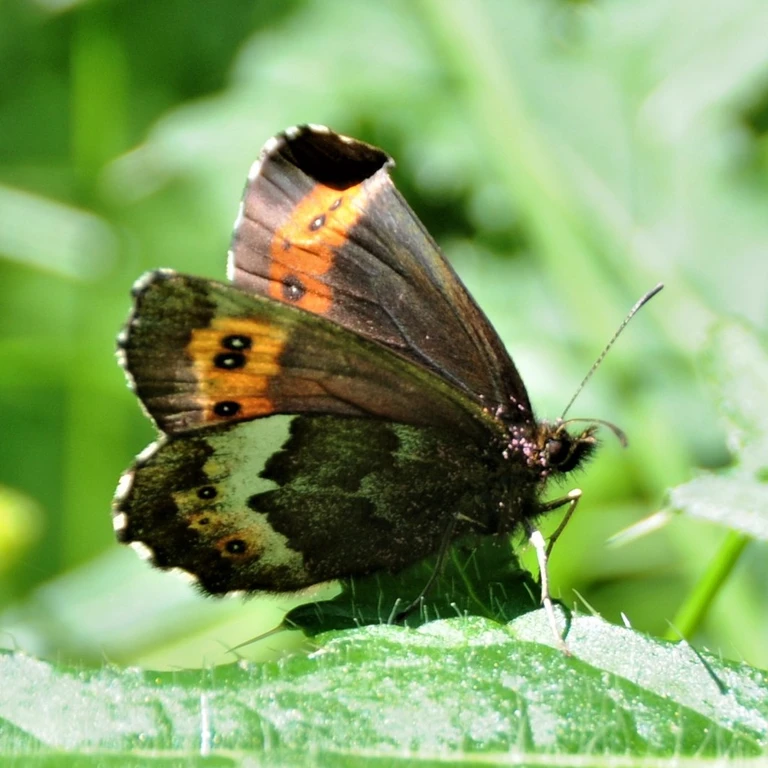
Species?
Erebia euryale
